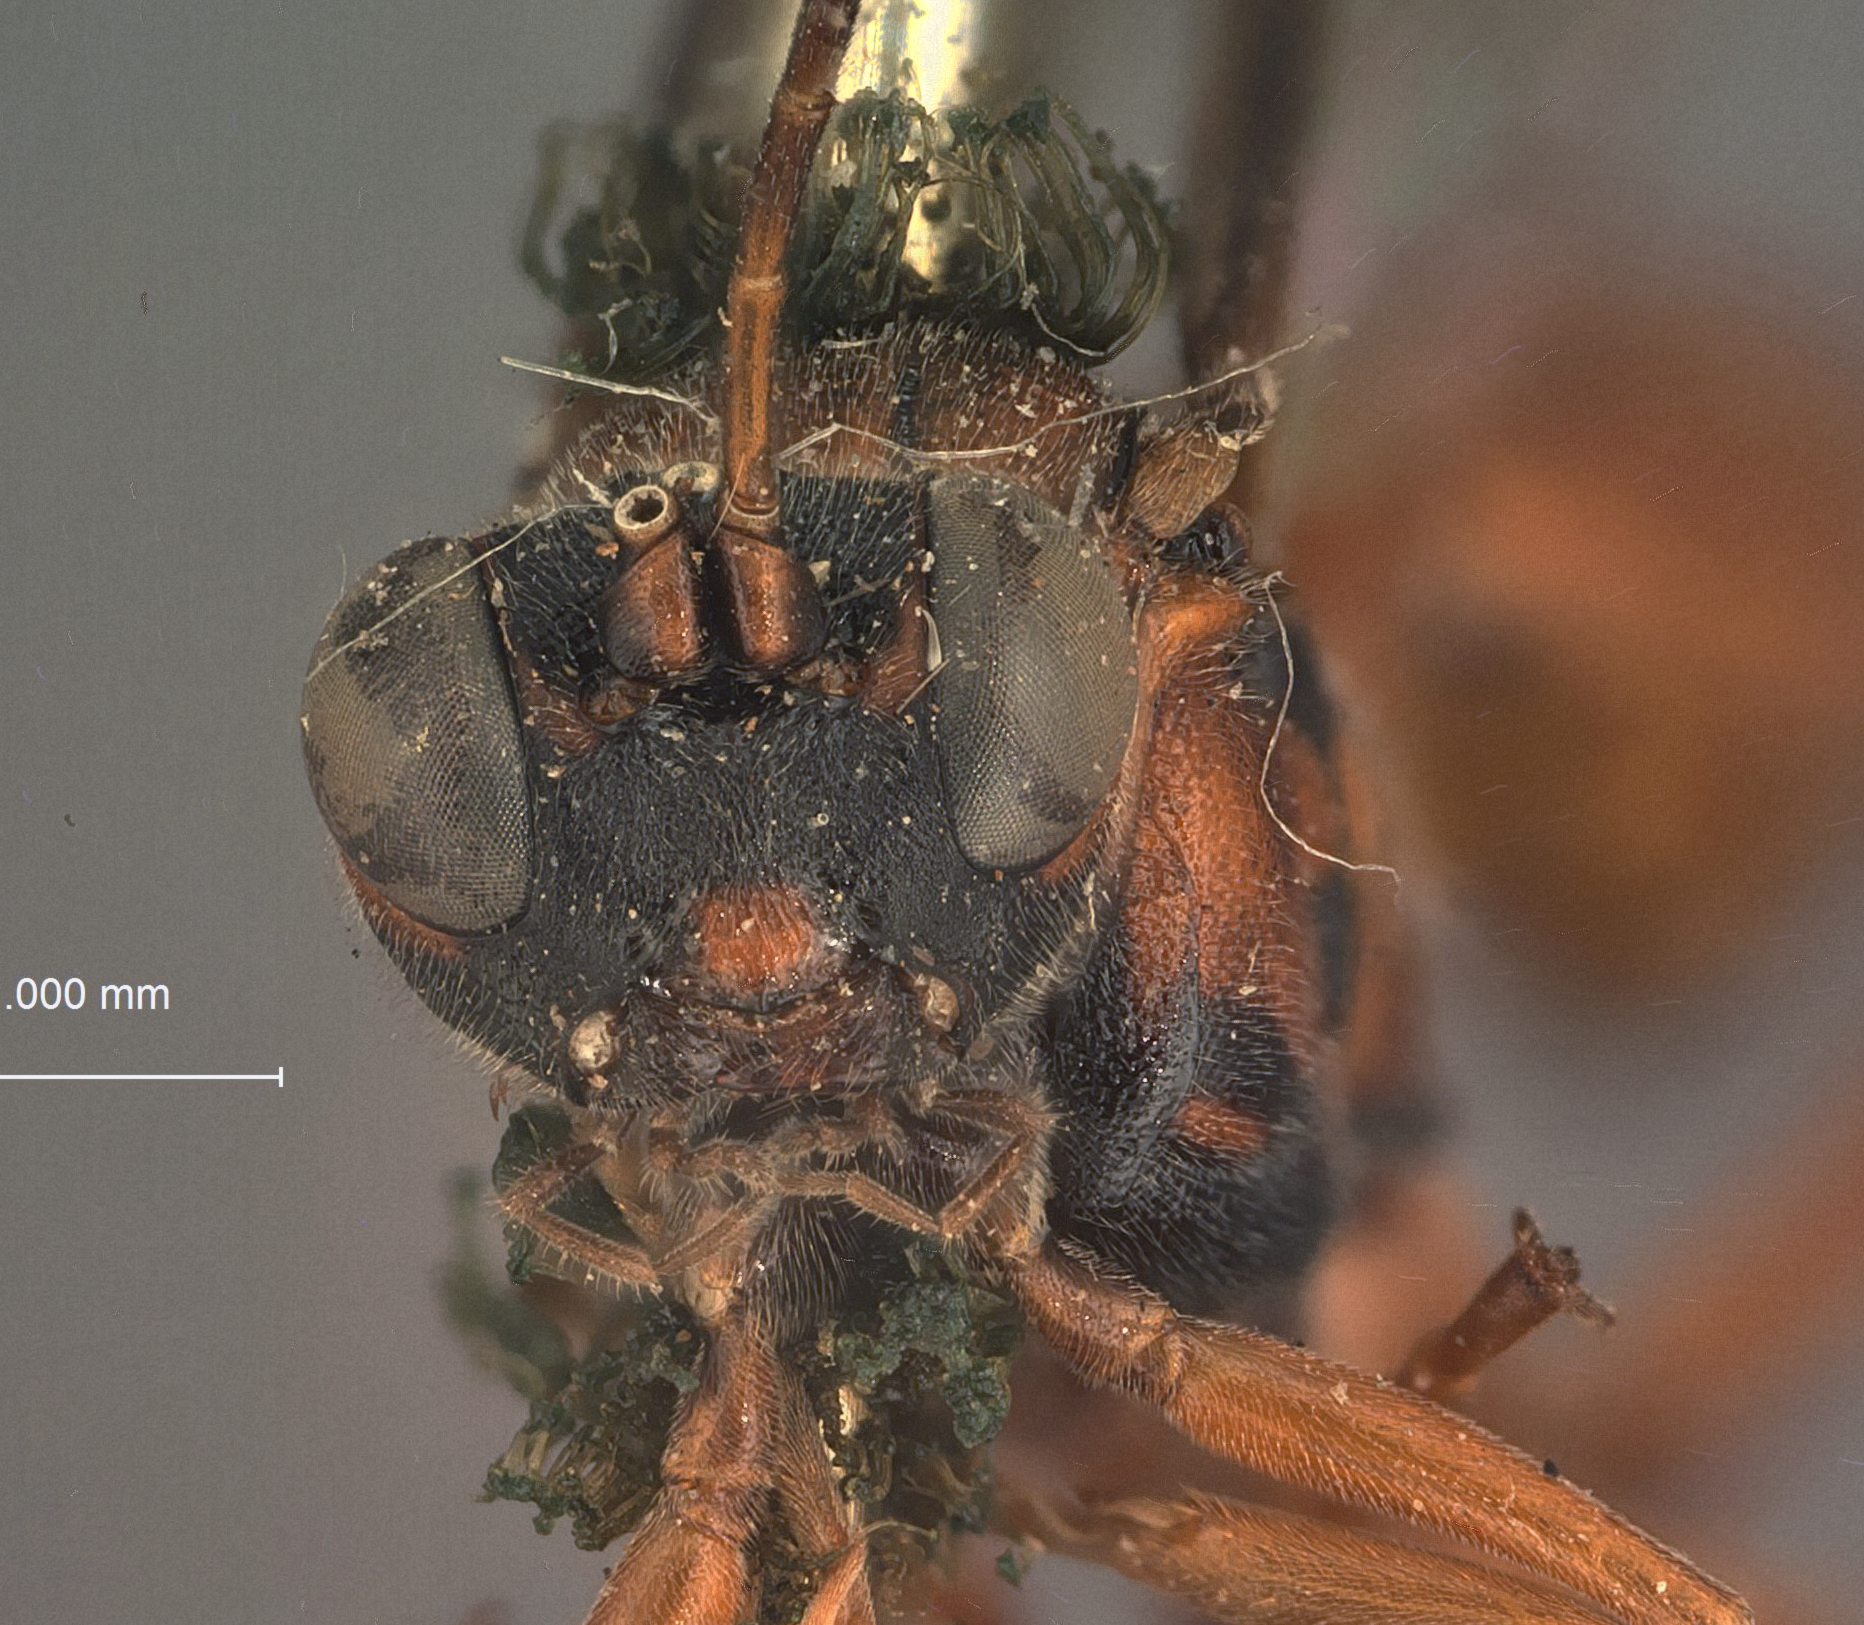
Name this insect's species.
Cryptoideus sitkensis
